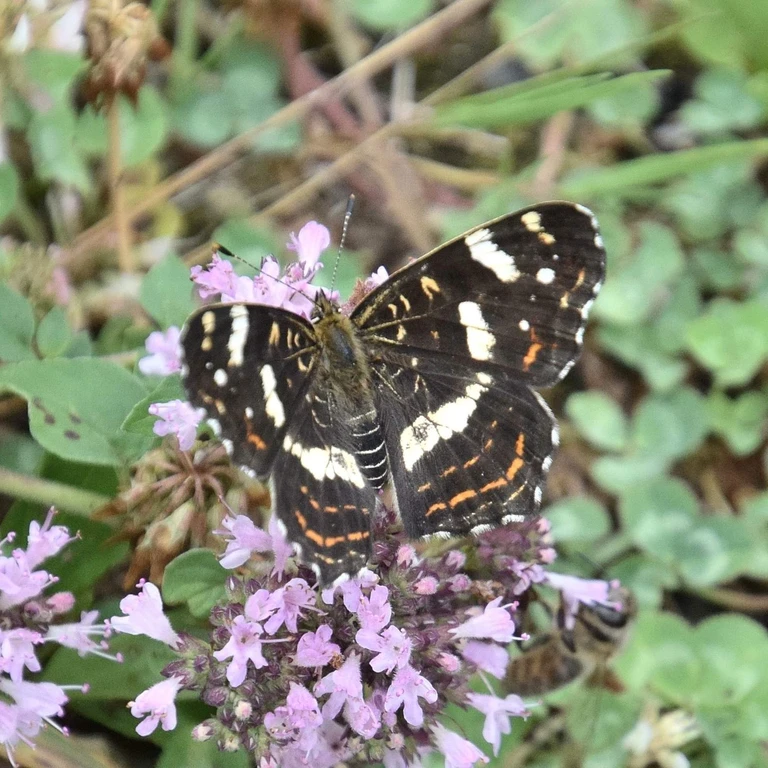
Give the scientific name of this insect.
Araschnia levana
